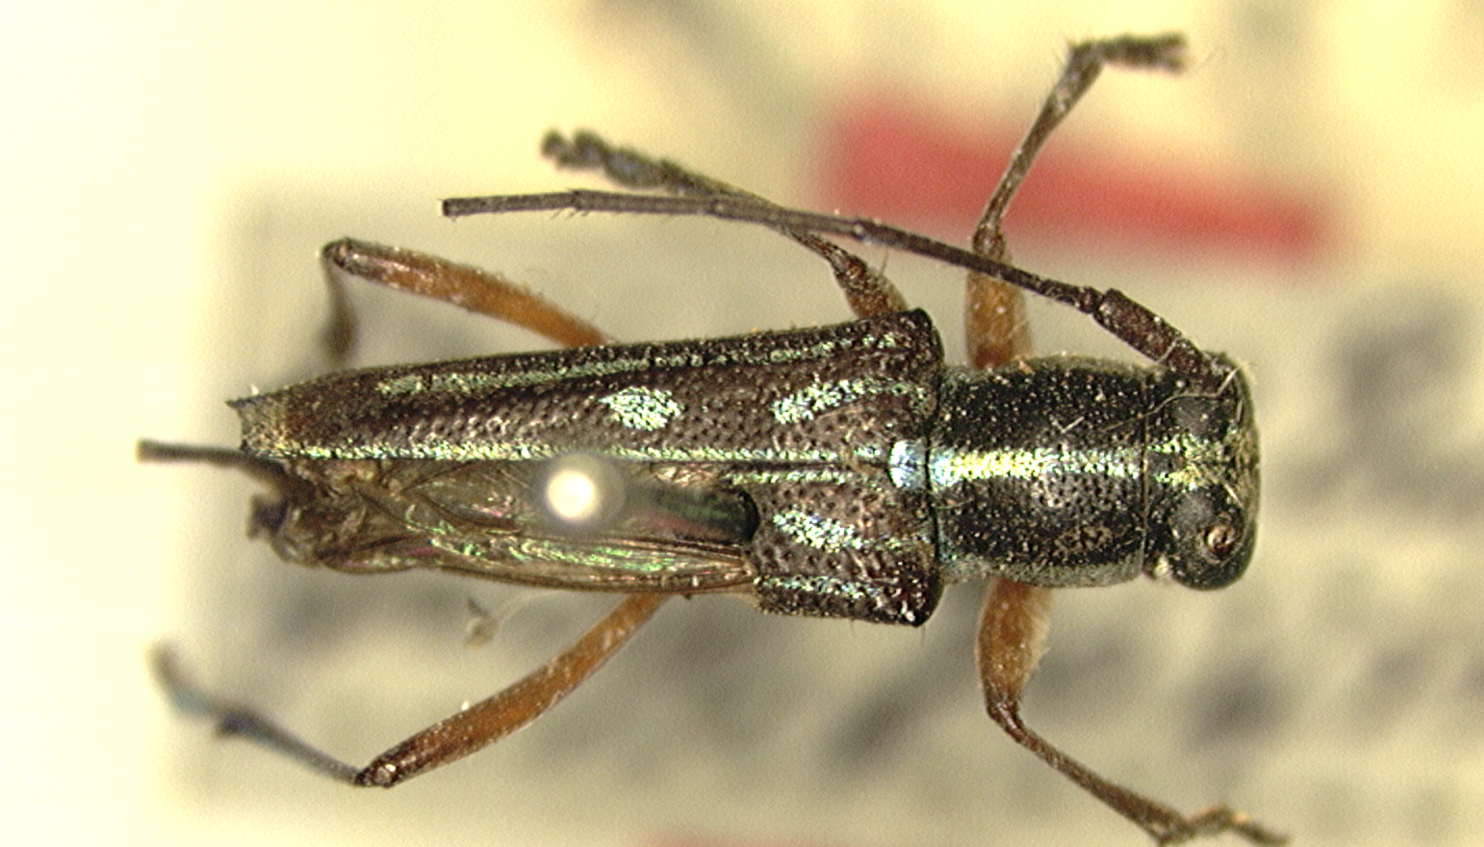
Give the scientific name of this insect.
Glenea viridicincta
